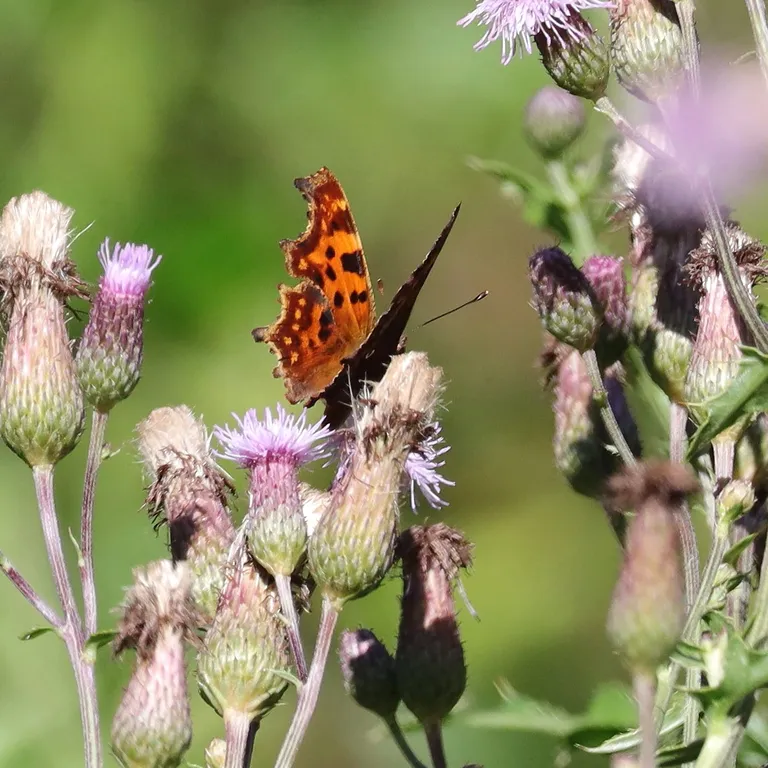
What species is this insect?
Polygonia c-album
